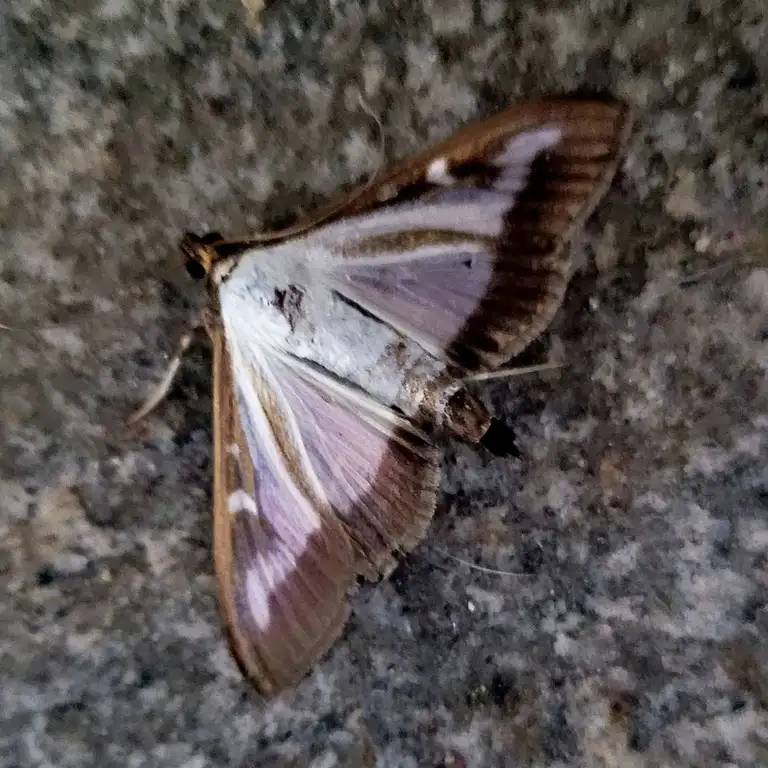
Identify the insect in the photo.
Cydalima perspectalis
